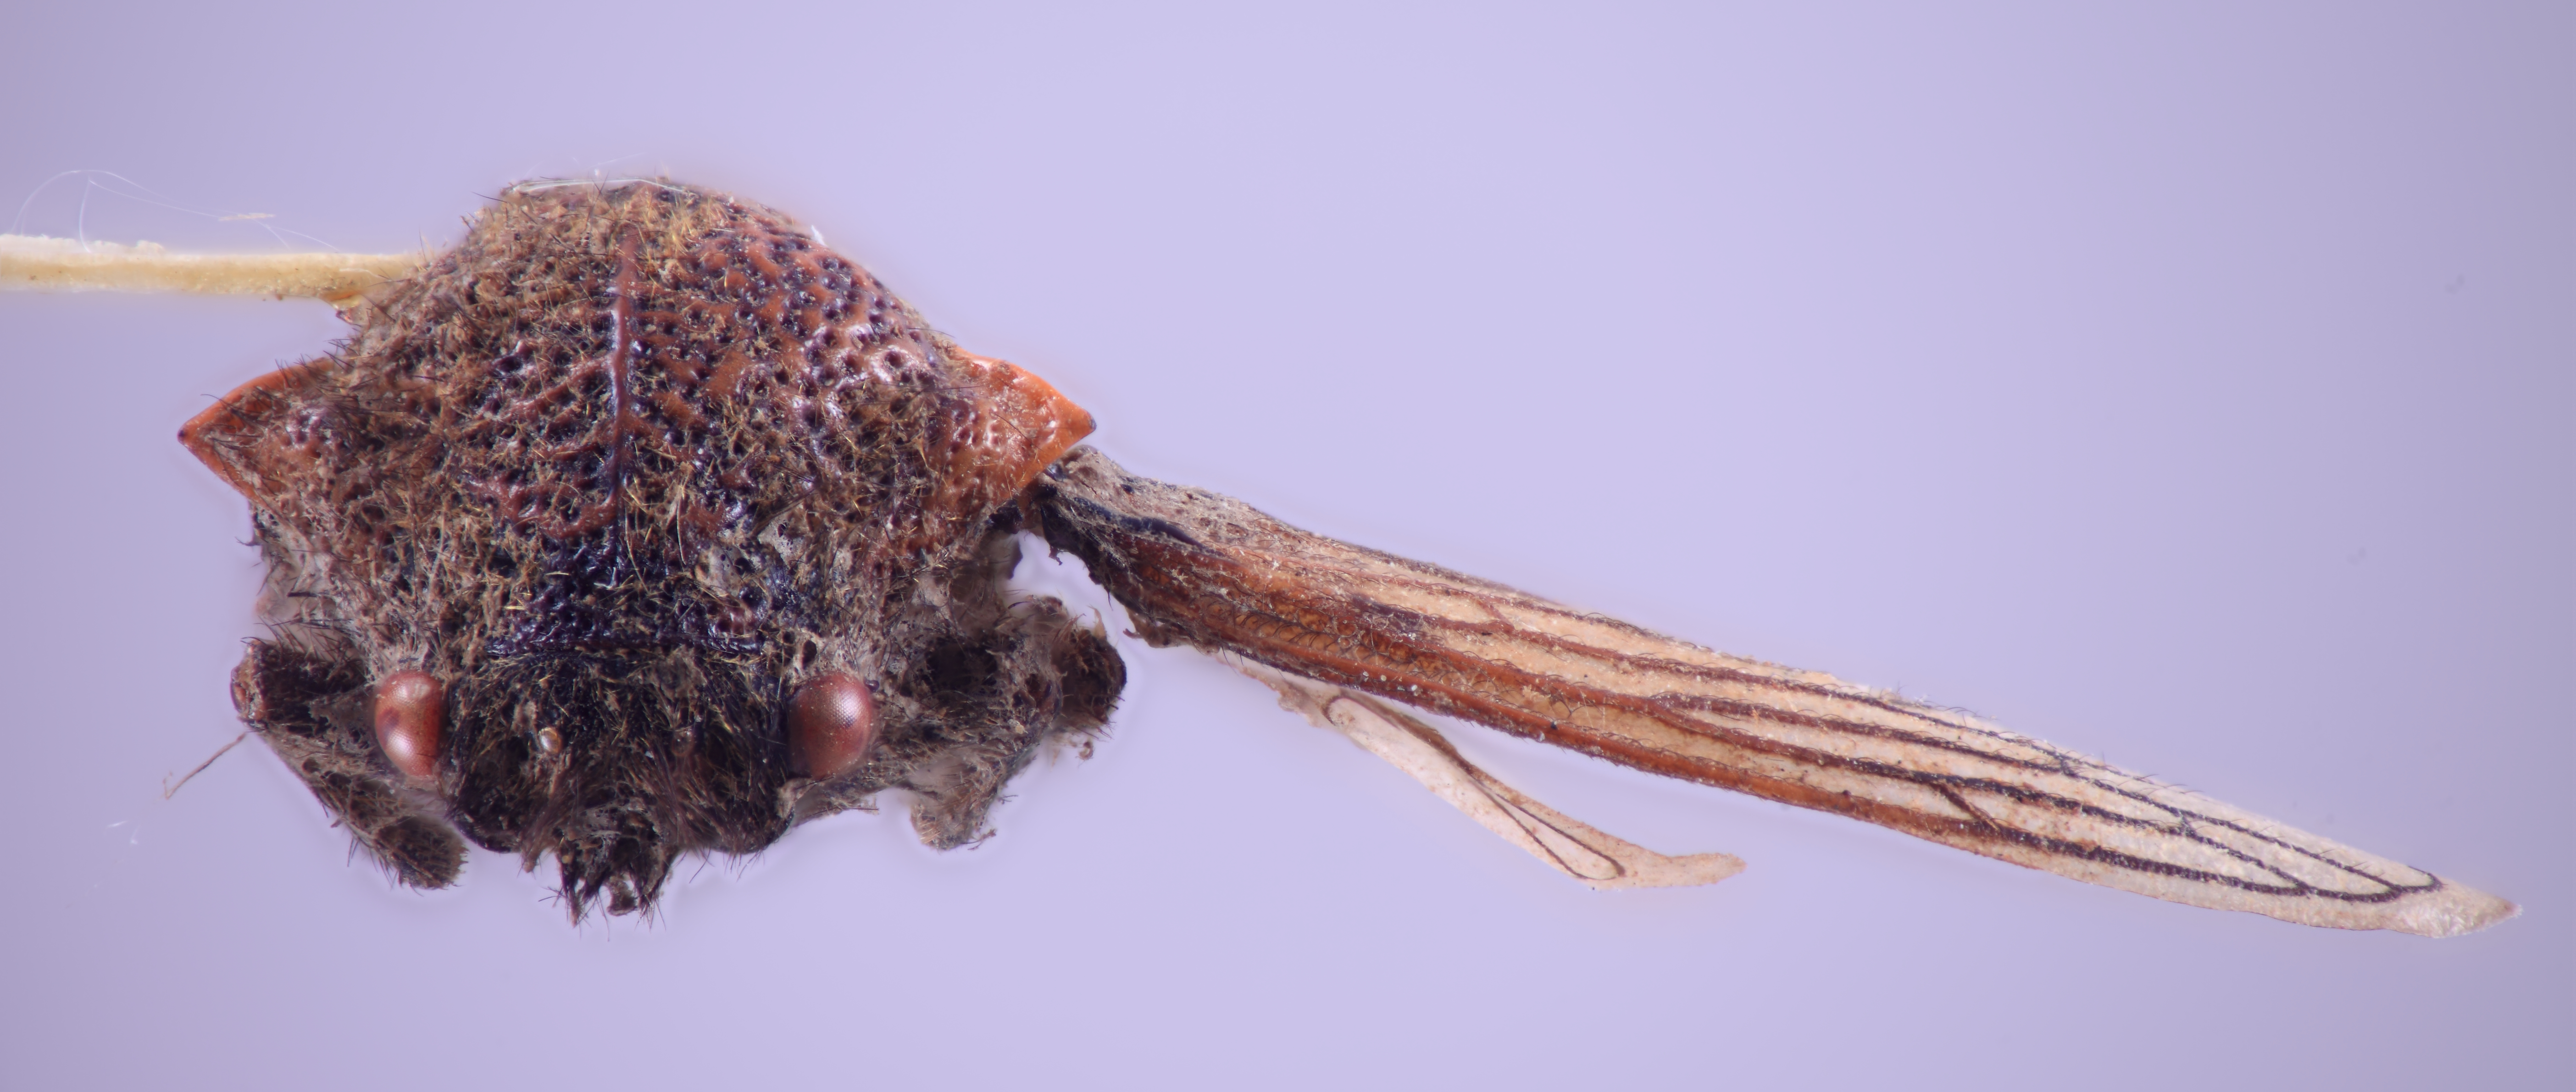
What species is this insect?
Metcalfiella acutihumera
